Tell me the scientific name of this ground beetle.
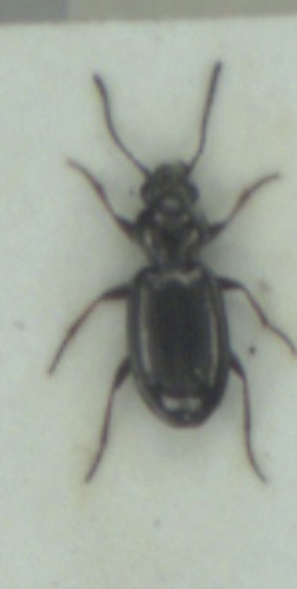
Bembidion properans
